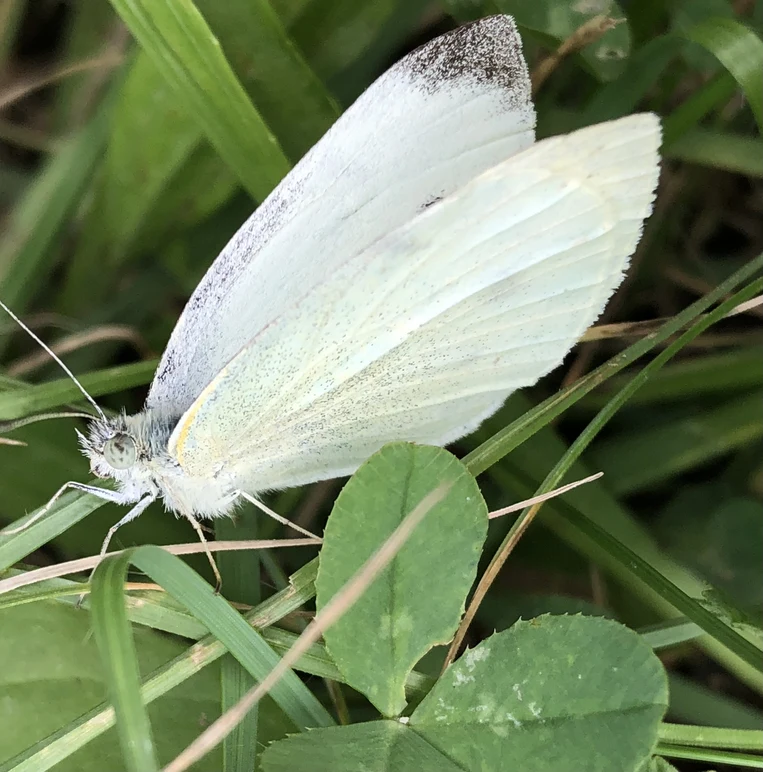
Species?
Pieris rapae
